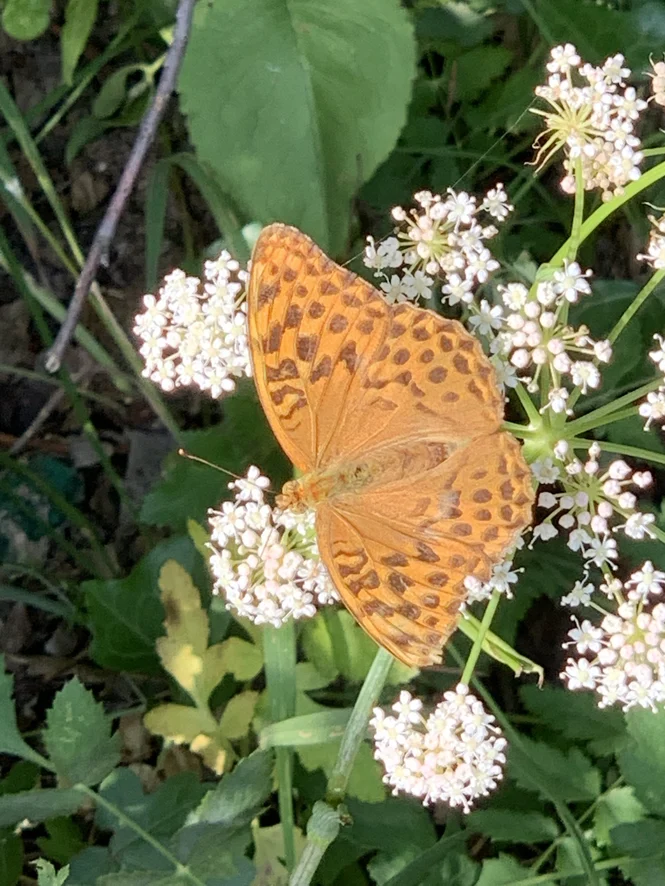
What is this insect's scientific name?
Argynnis paphia
